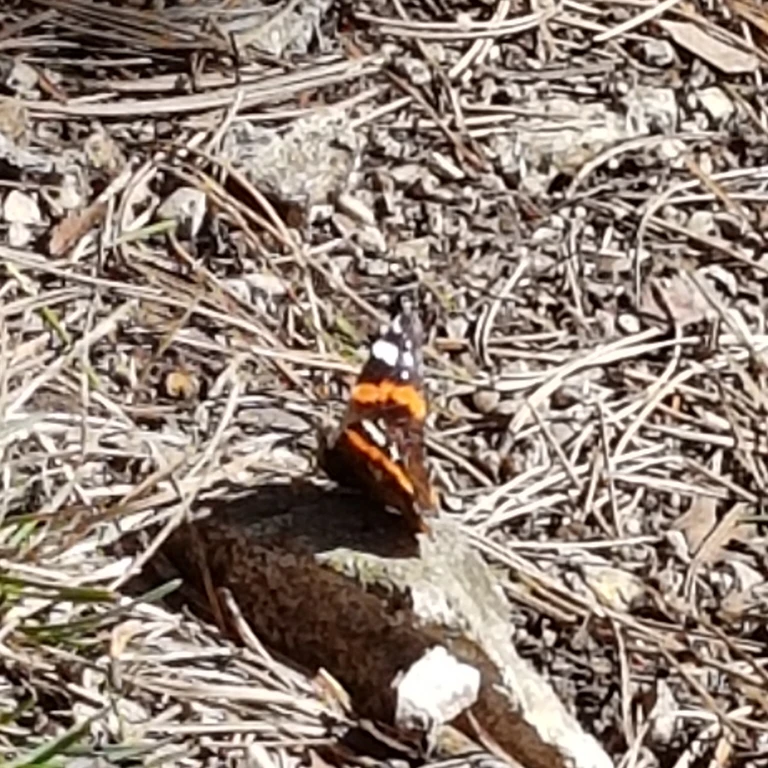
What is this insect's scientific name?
Vanessa atalanta
